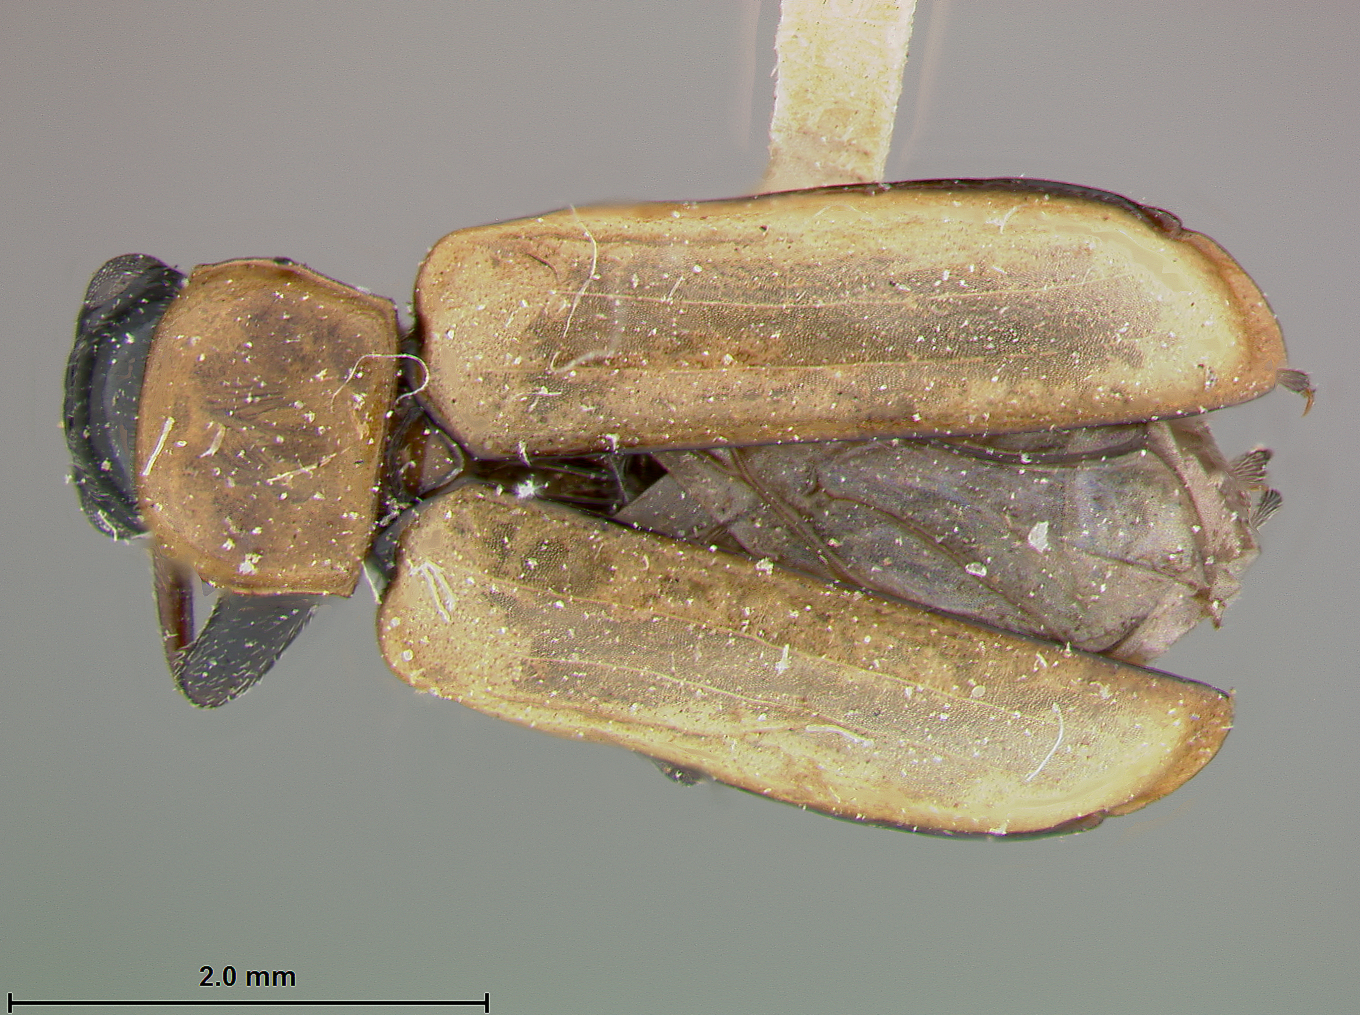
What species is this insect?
Luperodes californicus
